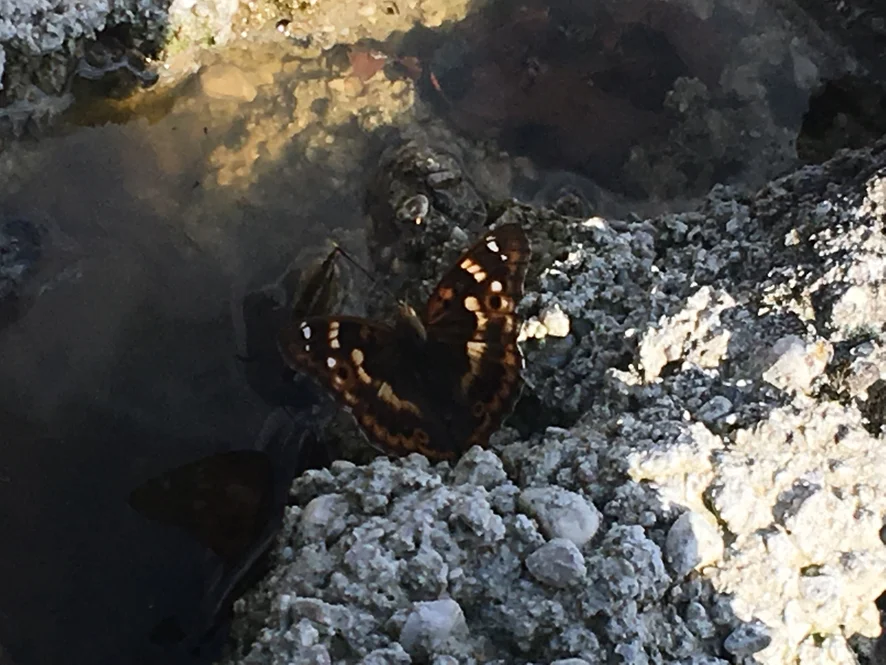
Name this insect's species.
Apatura ilia
